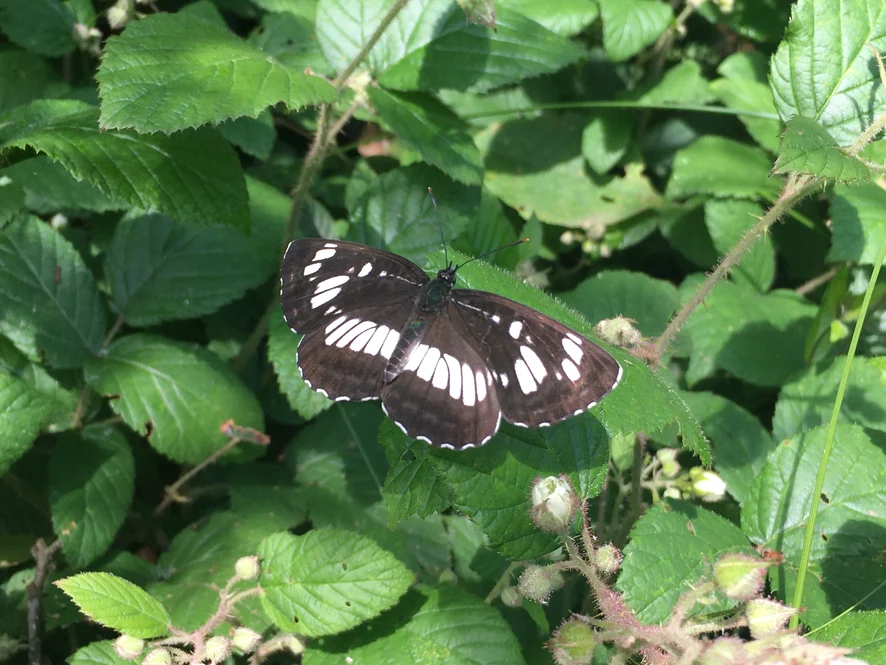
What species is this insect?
Neptis rivularis
